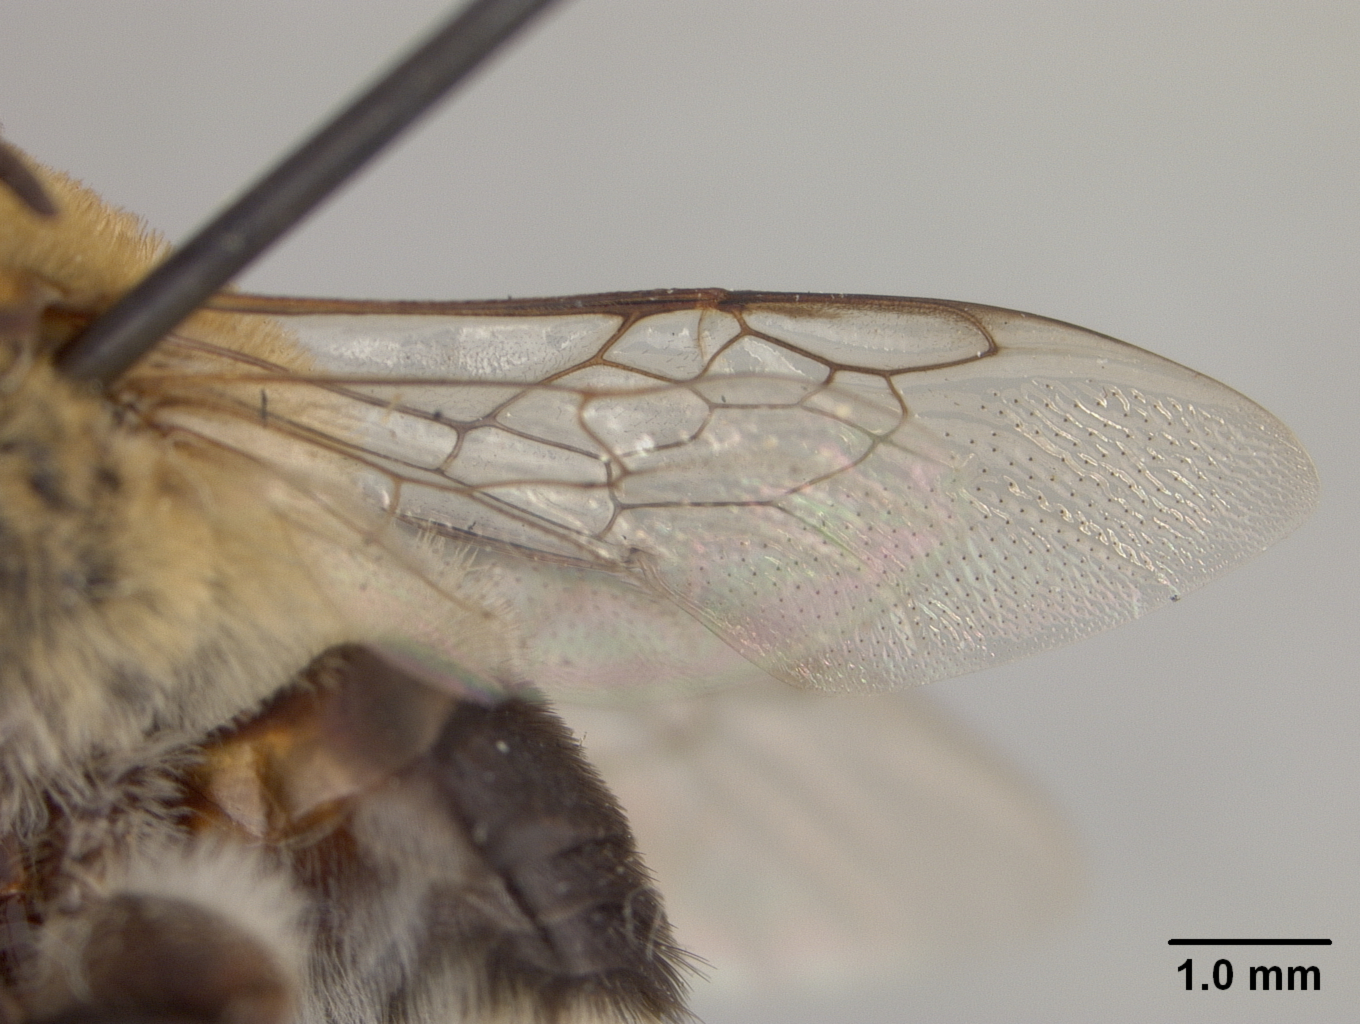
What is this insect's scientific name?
Centris durantae
